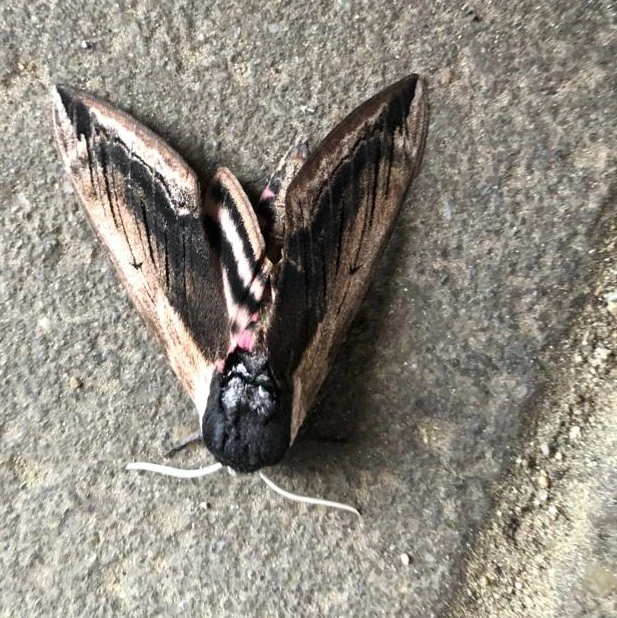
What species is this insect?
Sphinx ligustri
